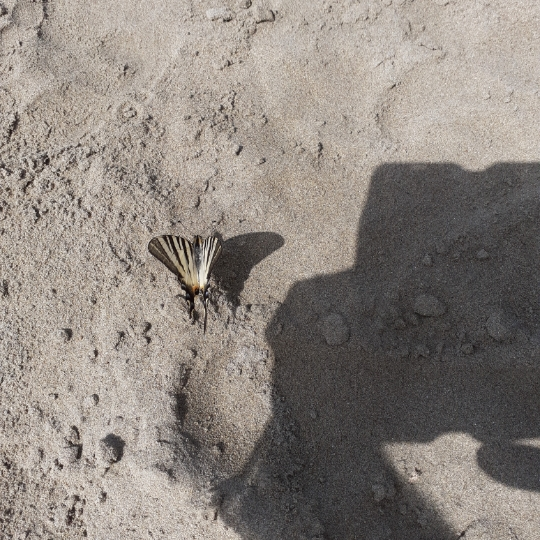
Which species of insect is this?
Iphiclides podalirius
